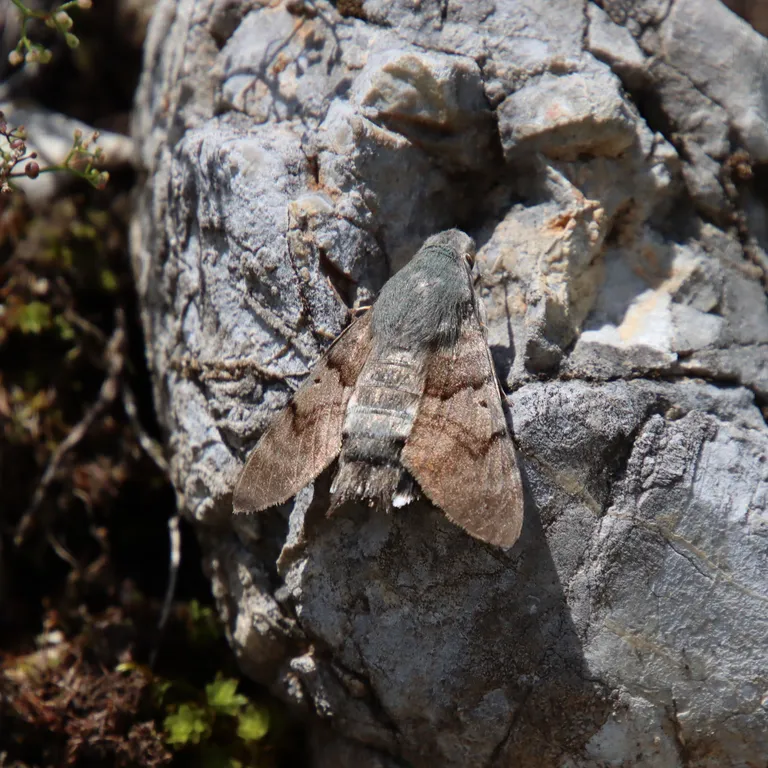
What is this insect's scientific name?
Macroglossum stellatarum
